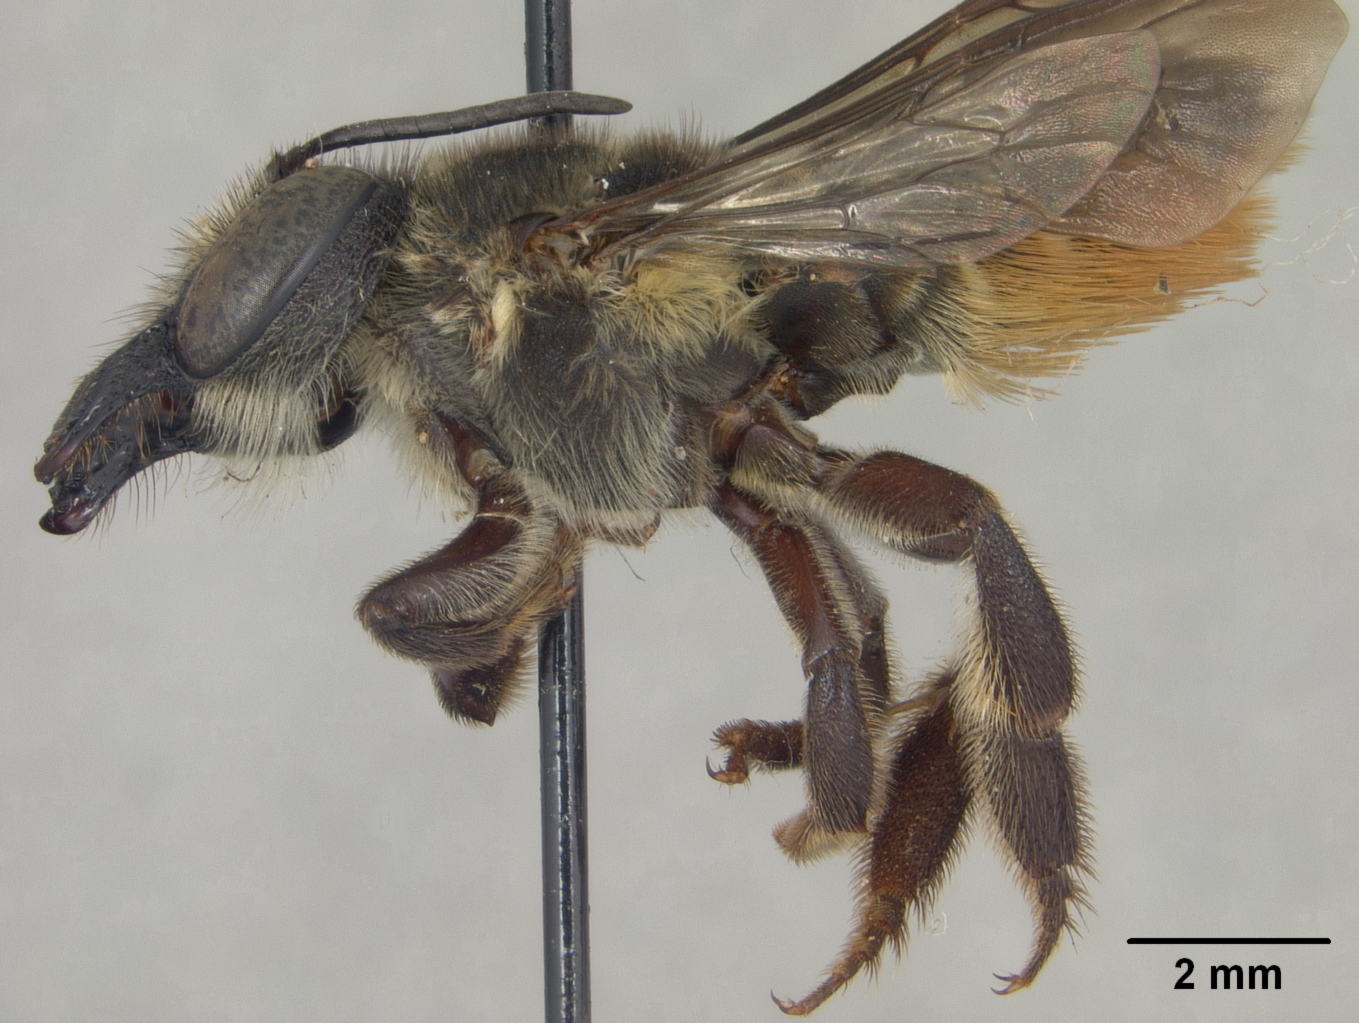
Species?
Megachile disputabilis
